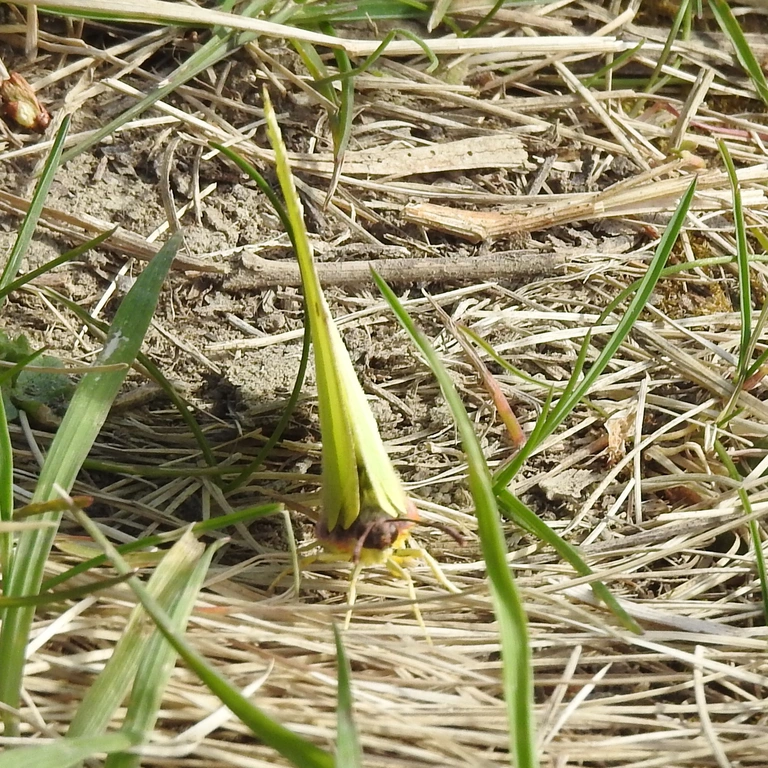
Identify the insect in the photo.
Gonepteryx rhamni
